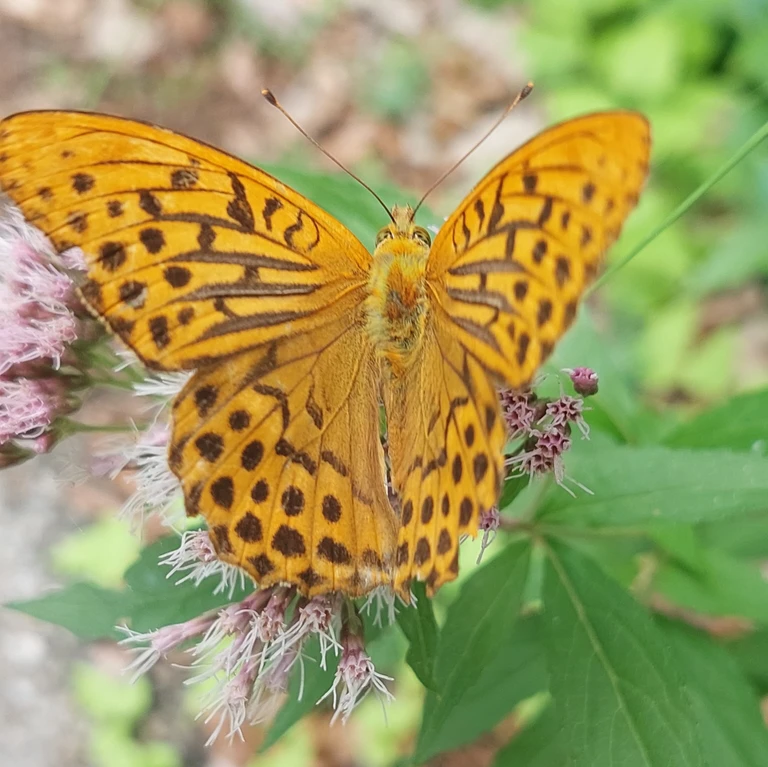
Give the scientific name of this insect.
Argynnis paphia
